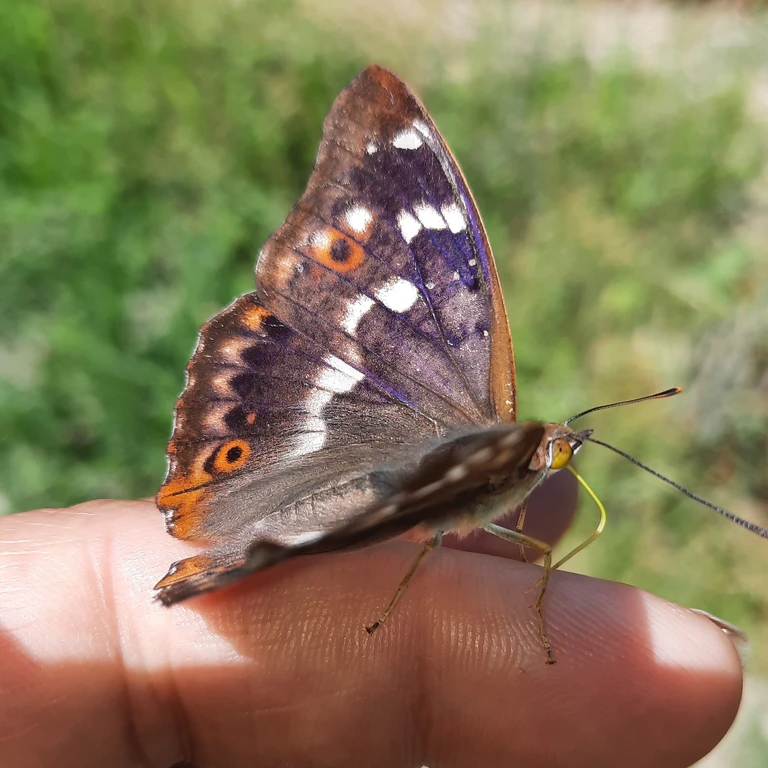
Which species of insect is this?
Apatura ilia
